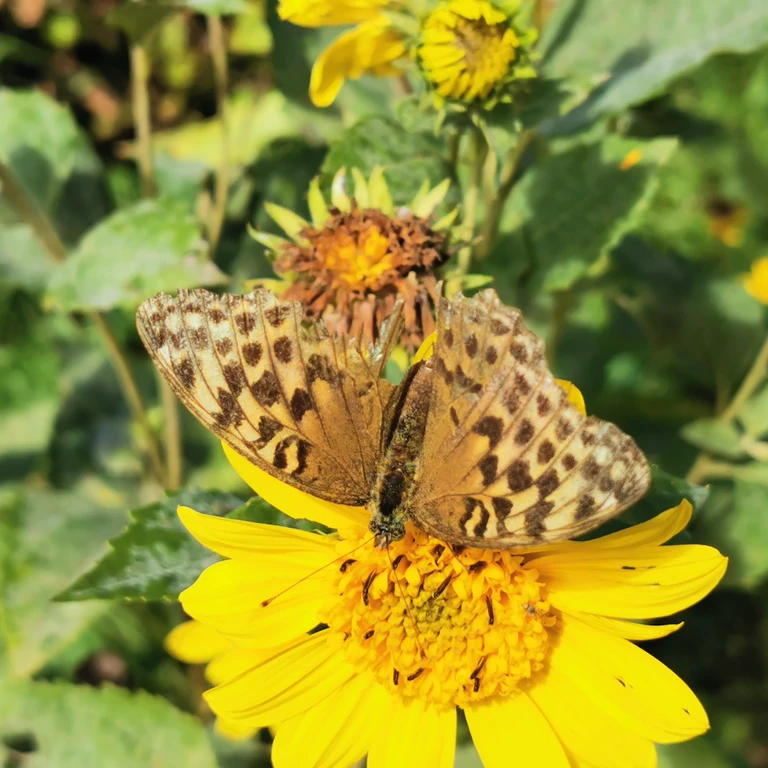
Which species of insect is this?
Argynnis paphia
